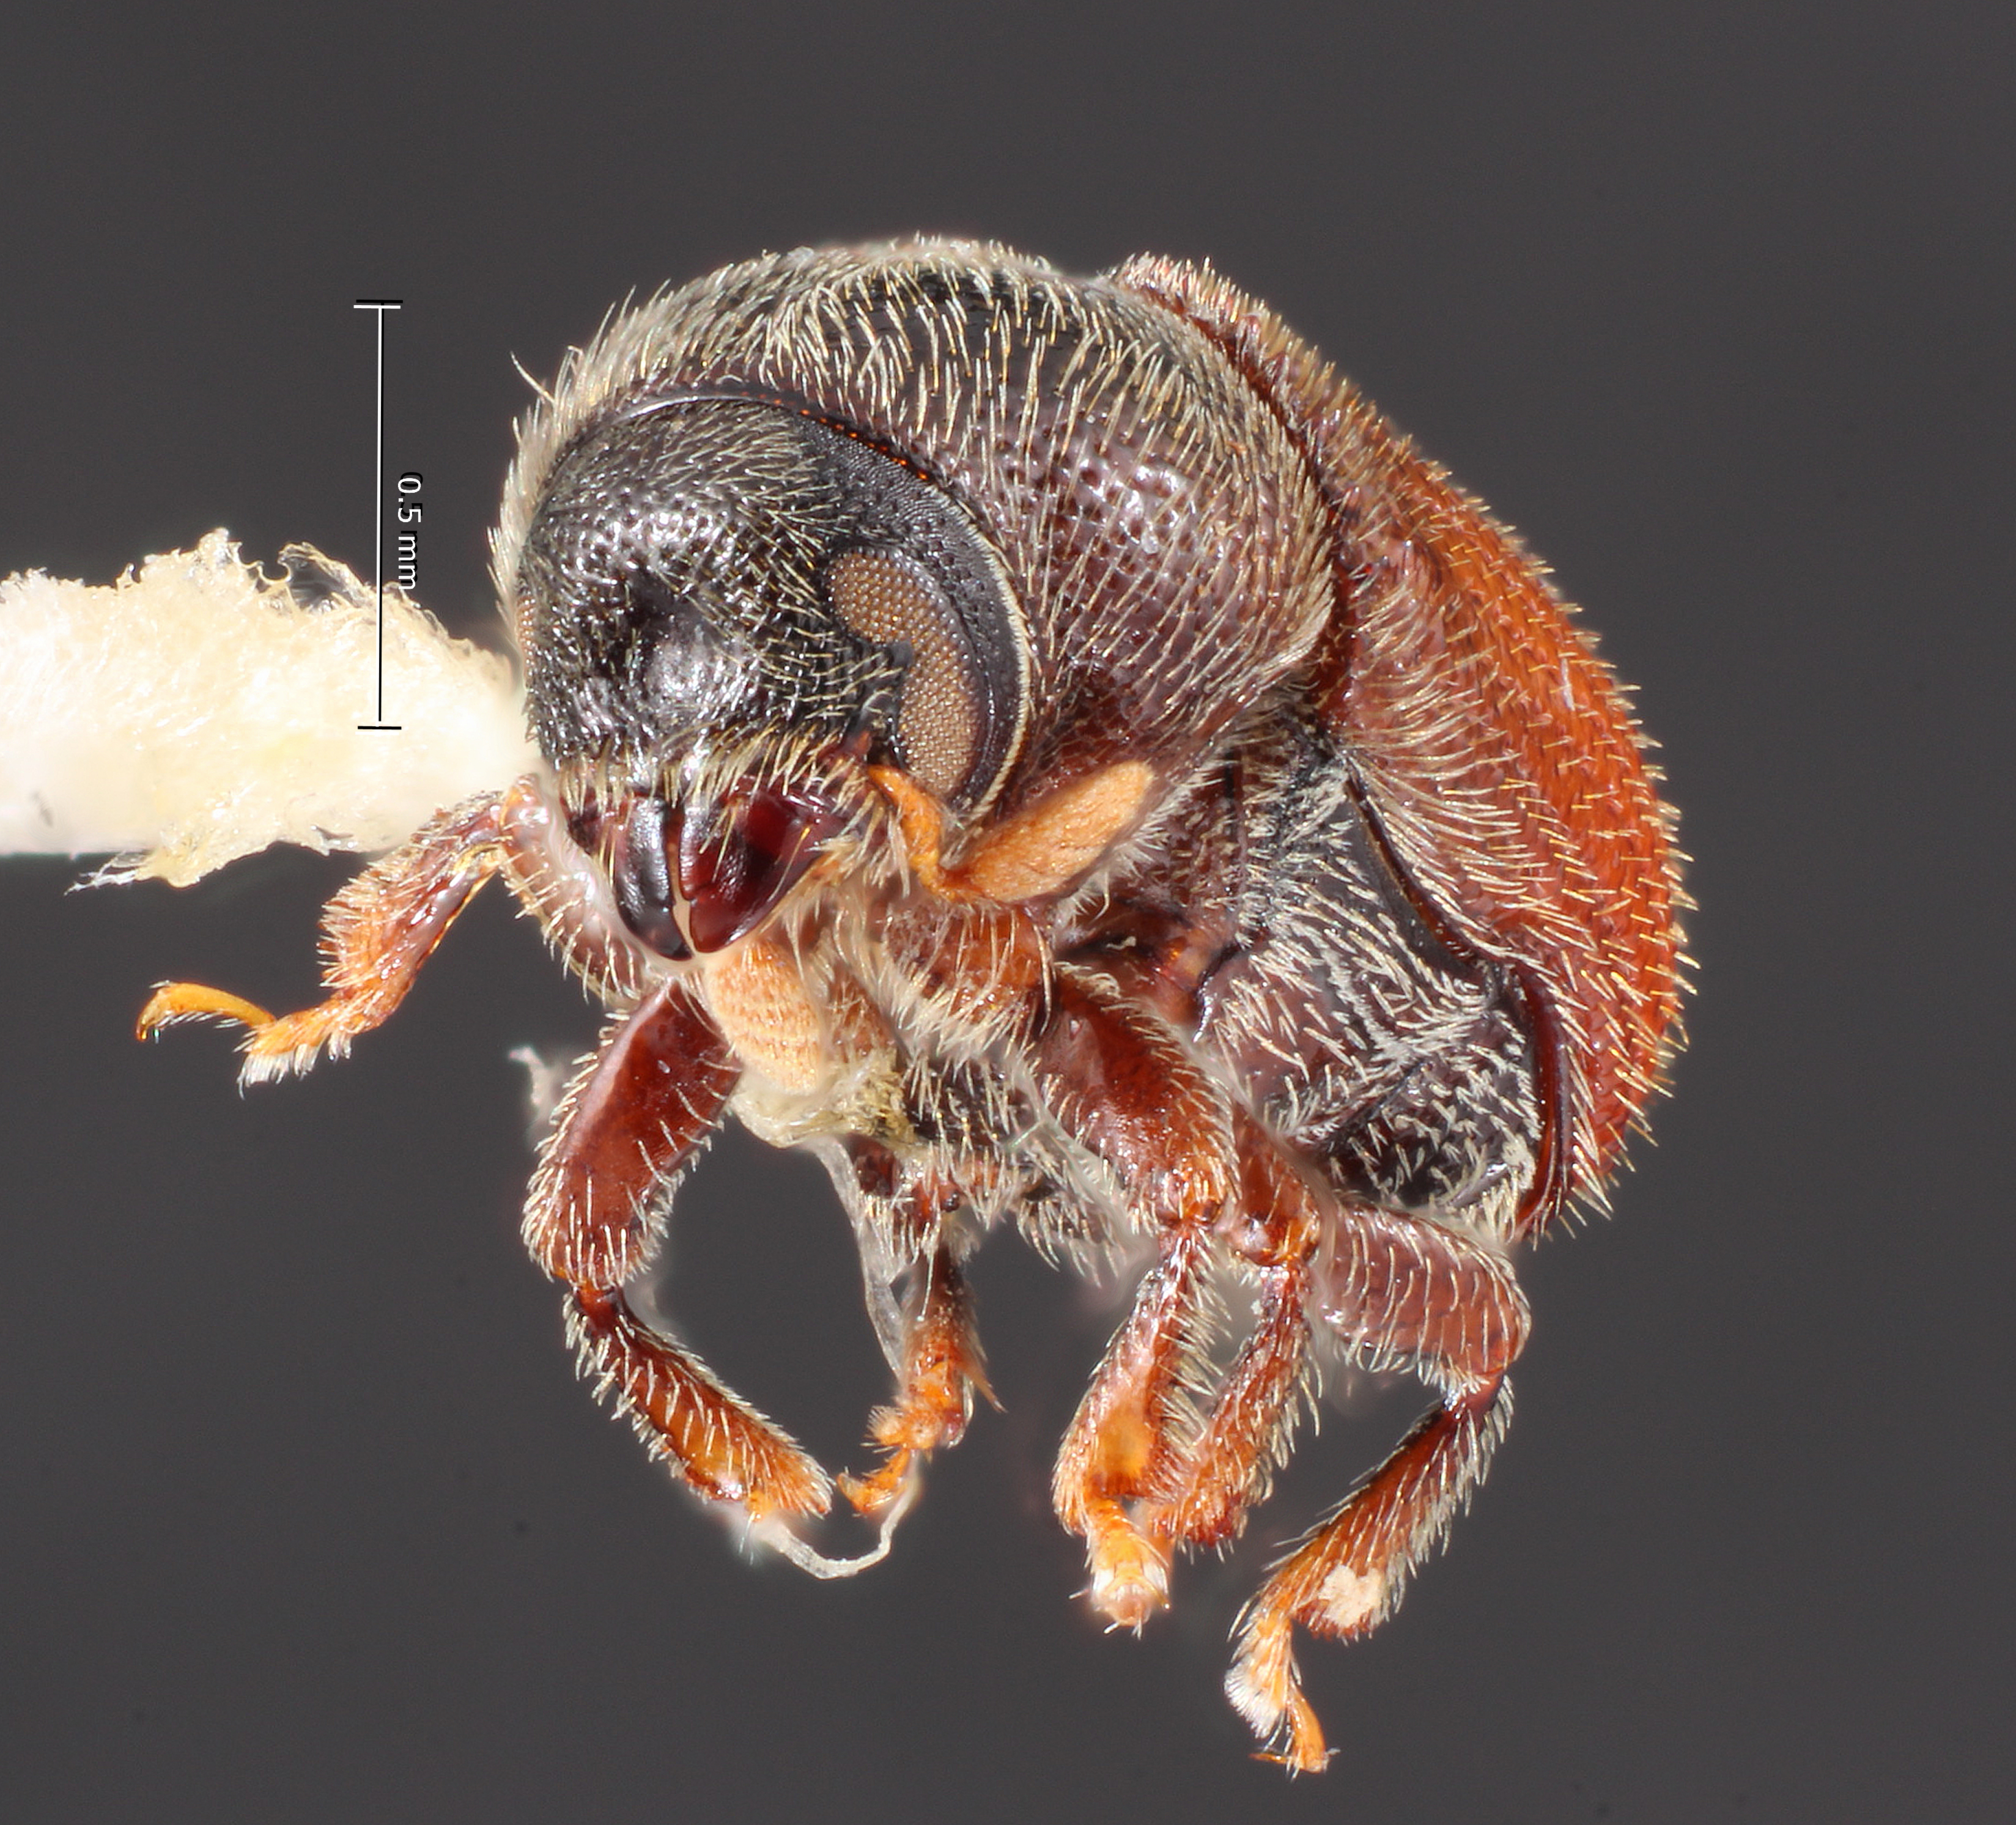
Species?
Phloeosinus chamberlini
